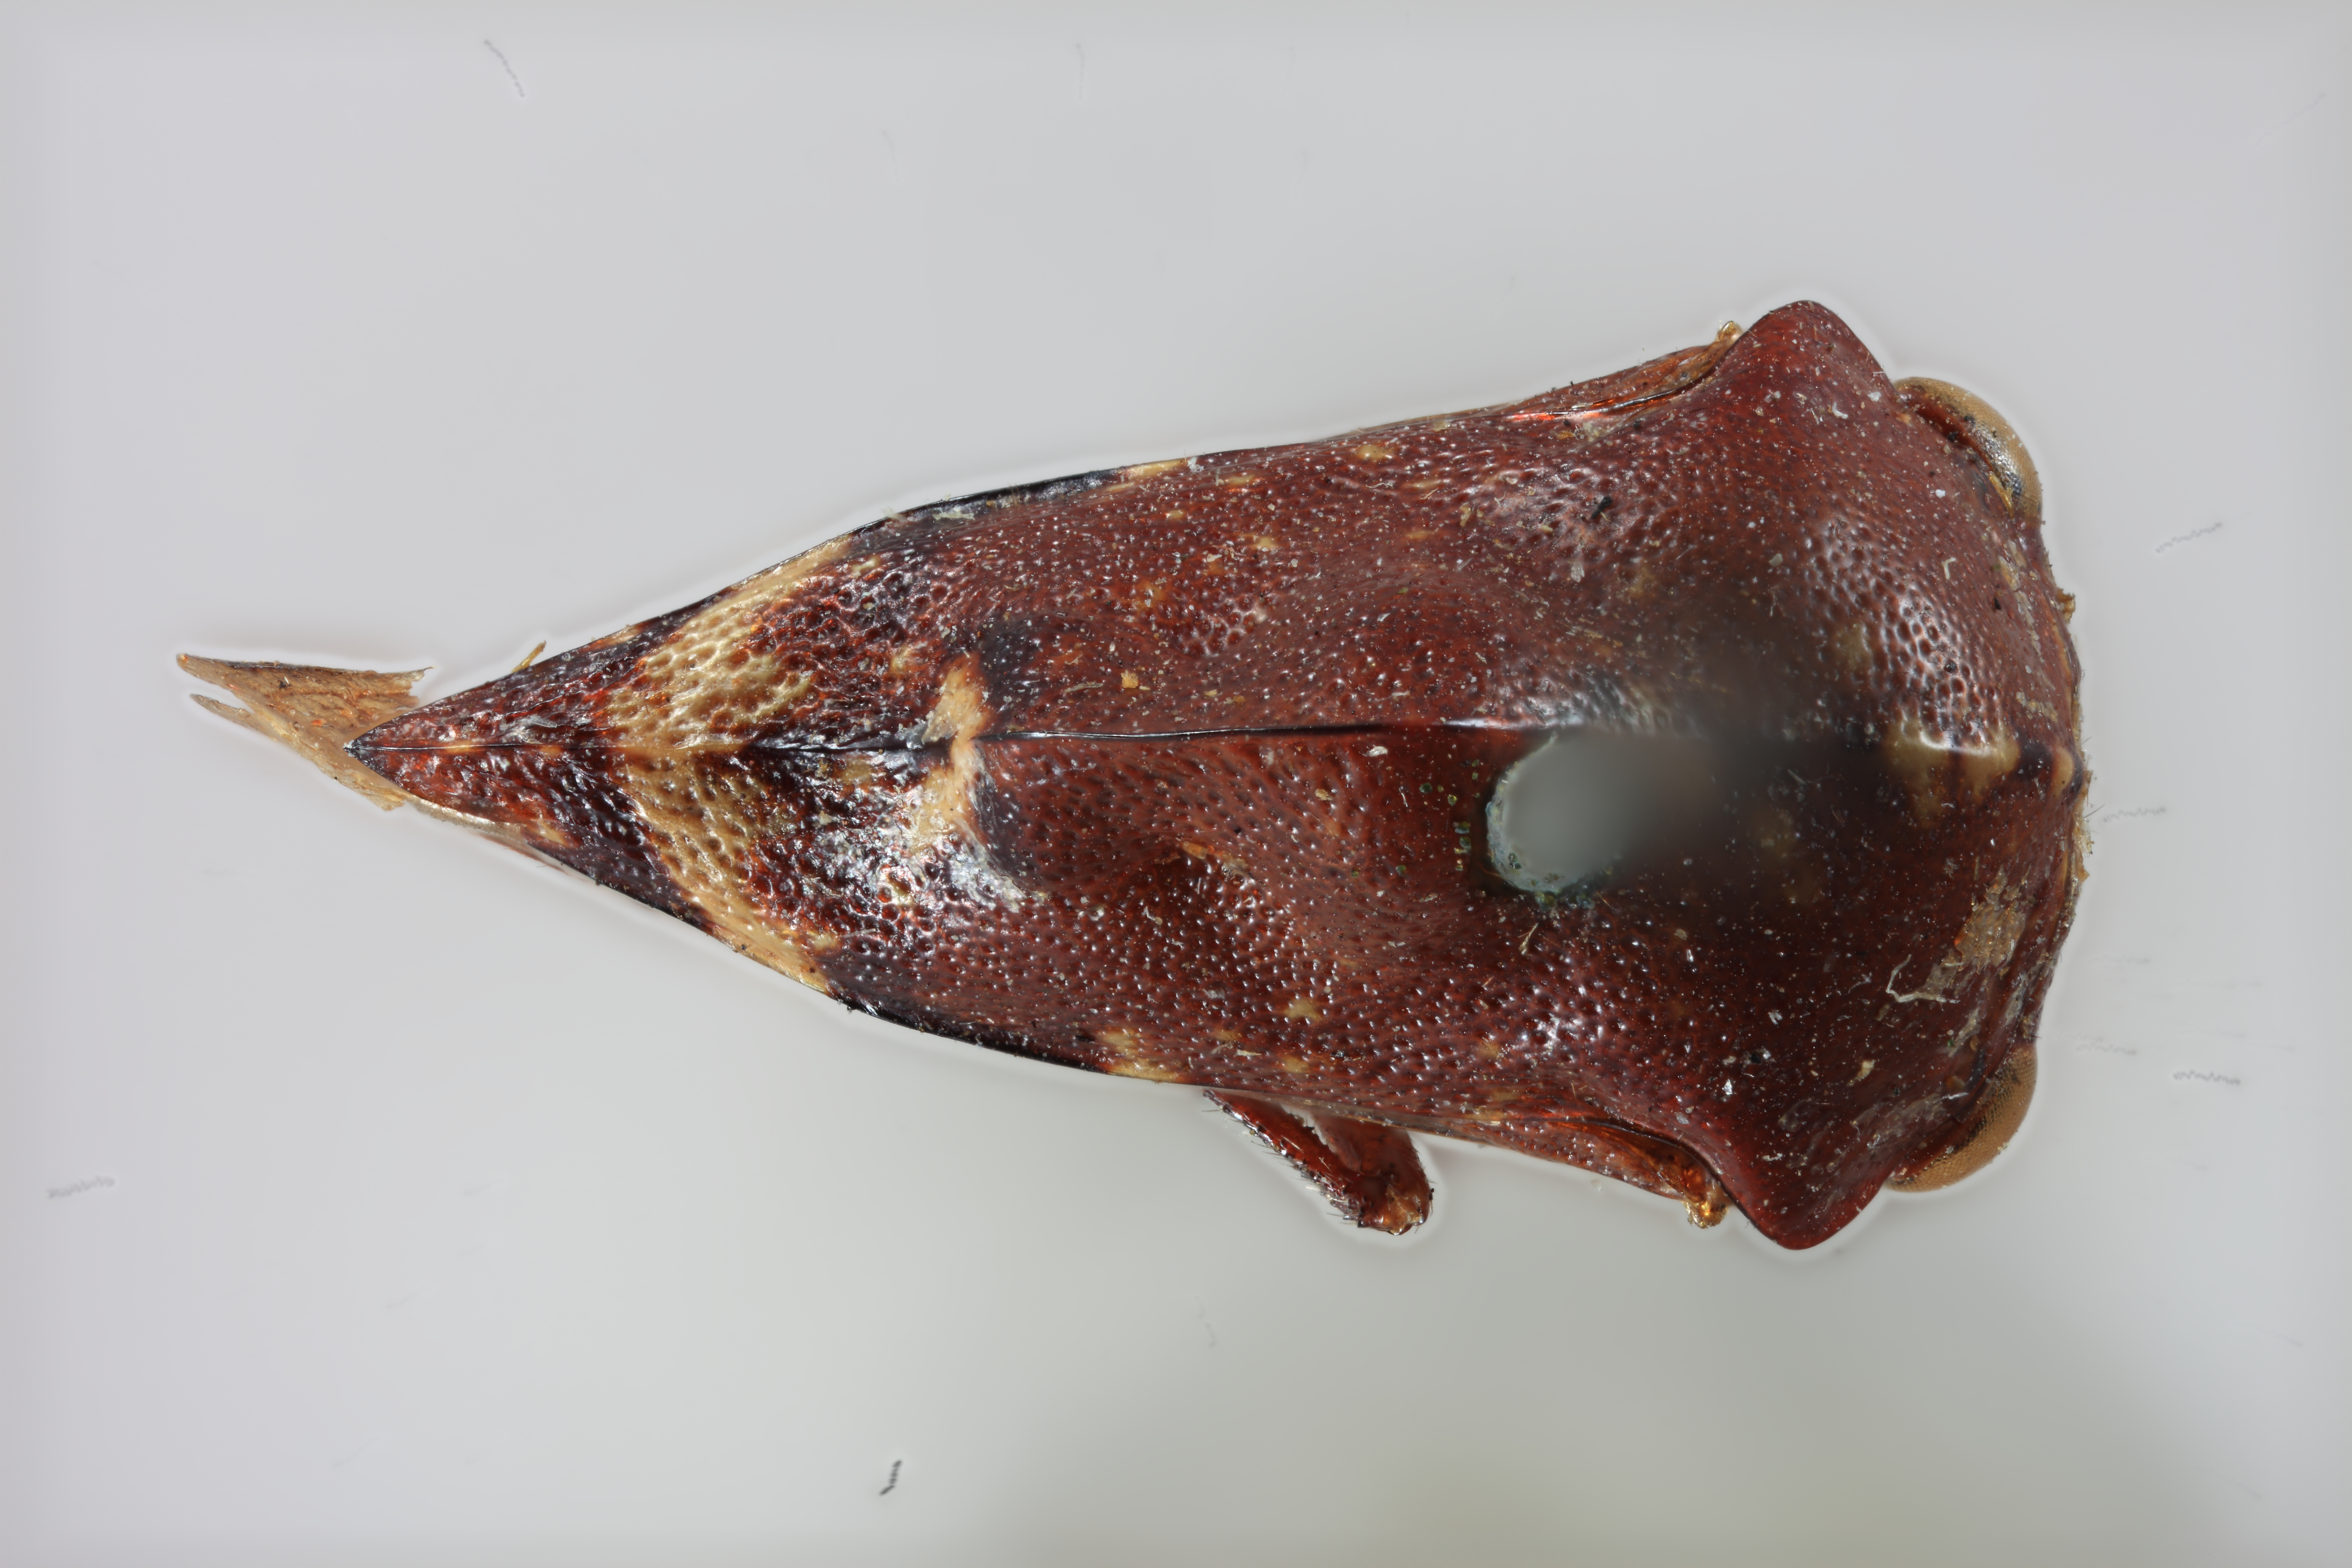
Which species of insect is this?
Telamona compacta
